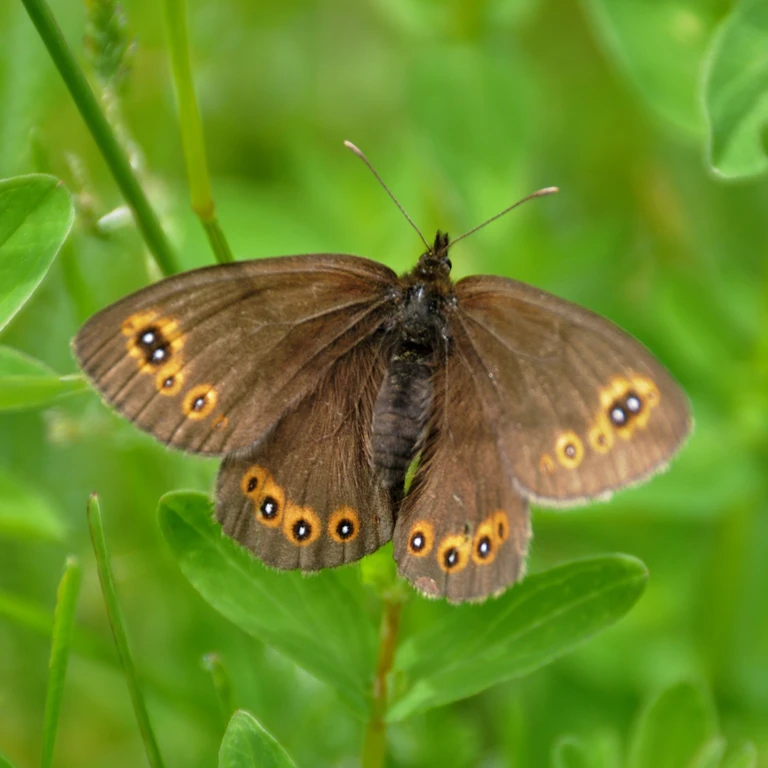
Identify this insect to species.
Erebia medusa
